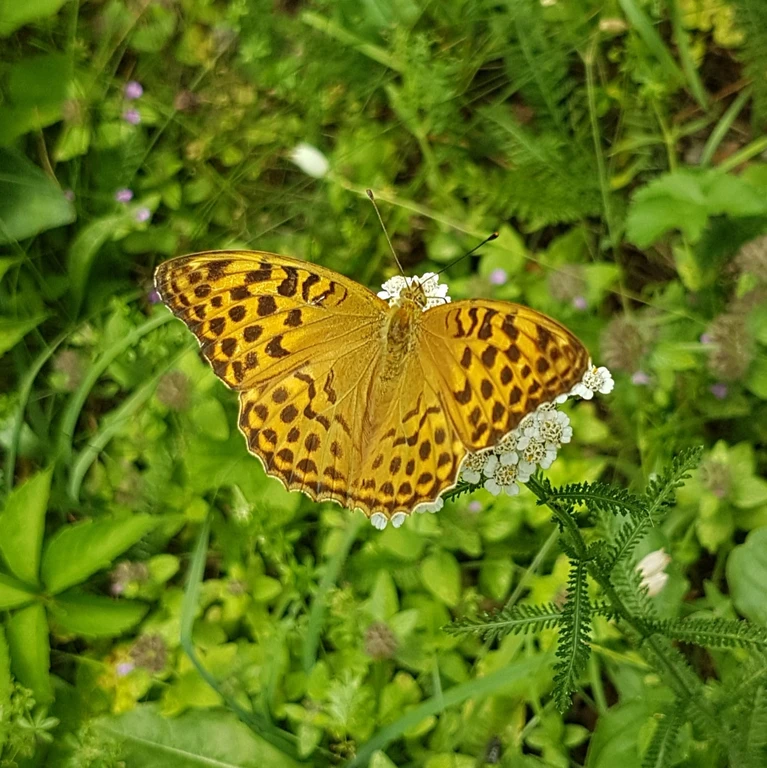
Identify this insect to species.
Argynnis paphia
